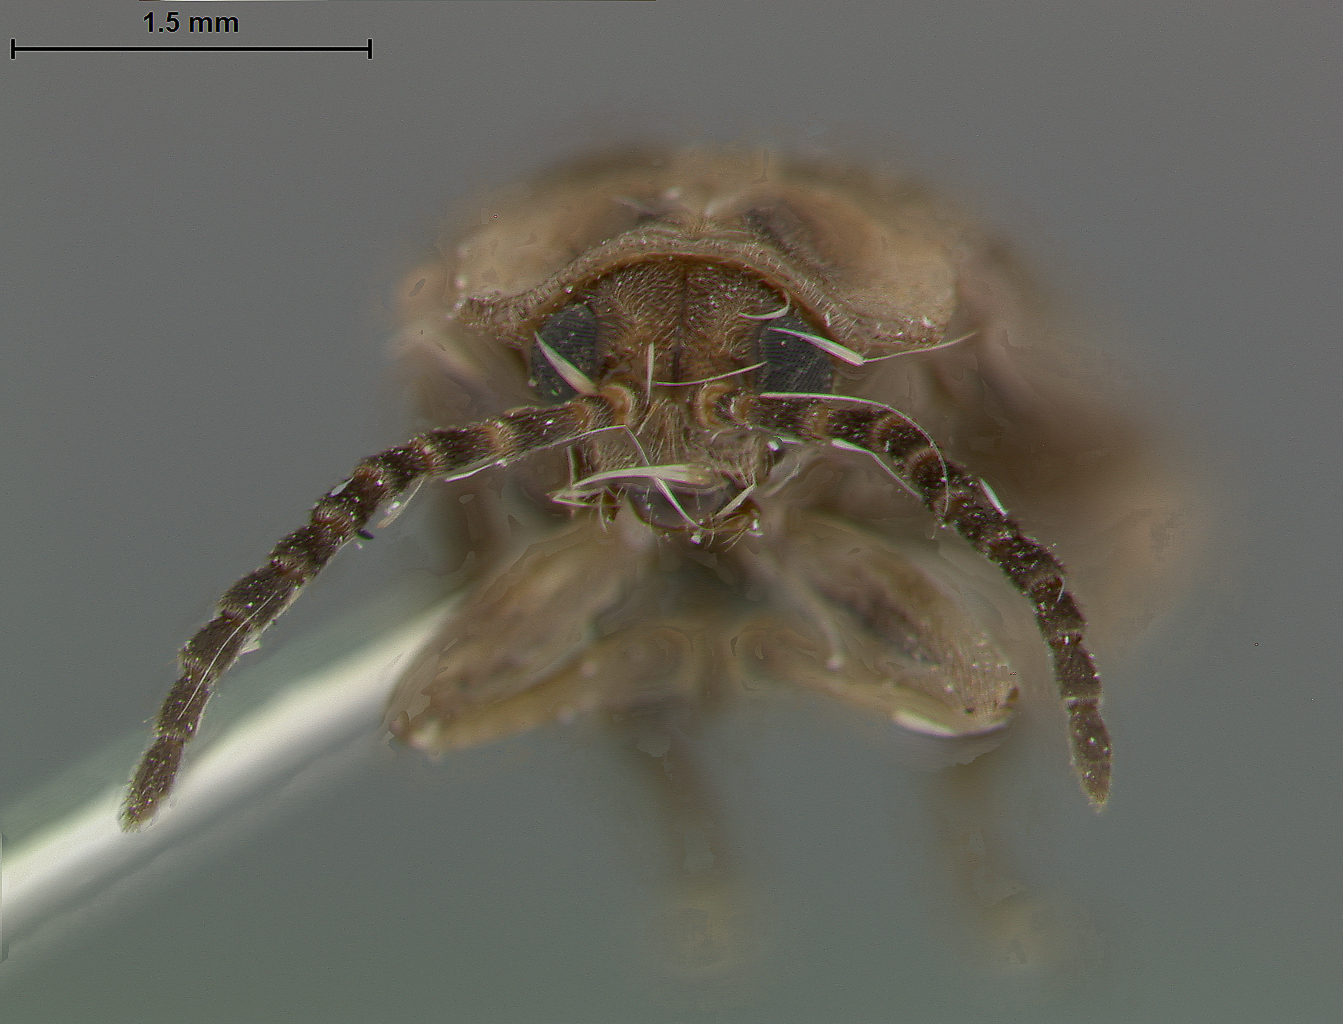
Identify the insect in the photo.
Schematiza cordiae
